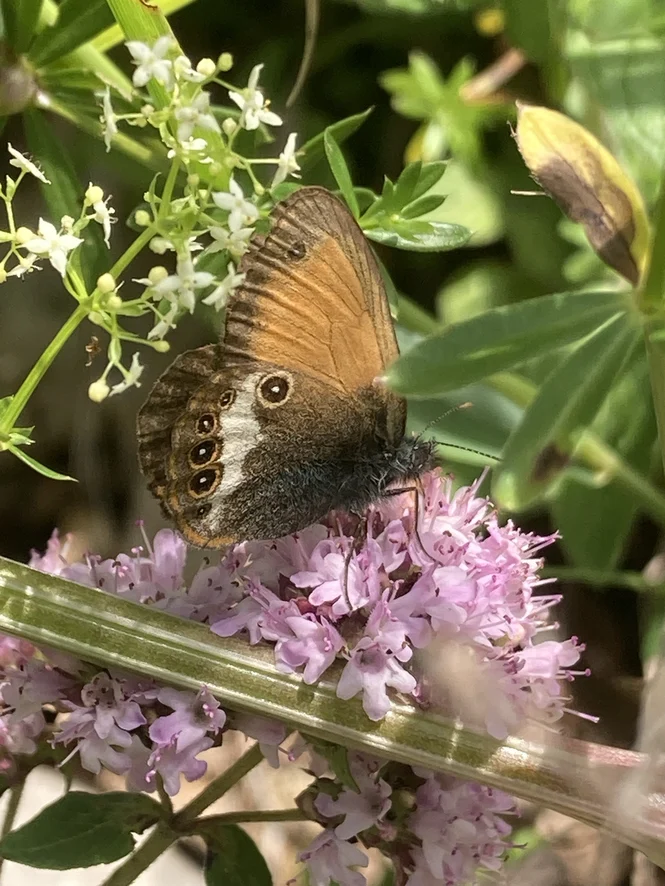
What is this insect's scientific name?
Coenonympha arcania
